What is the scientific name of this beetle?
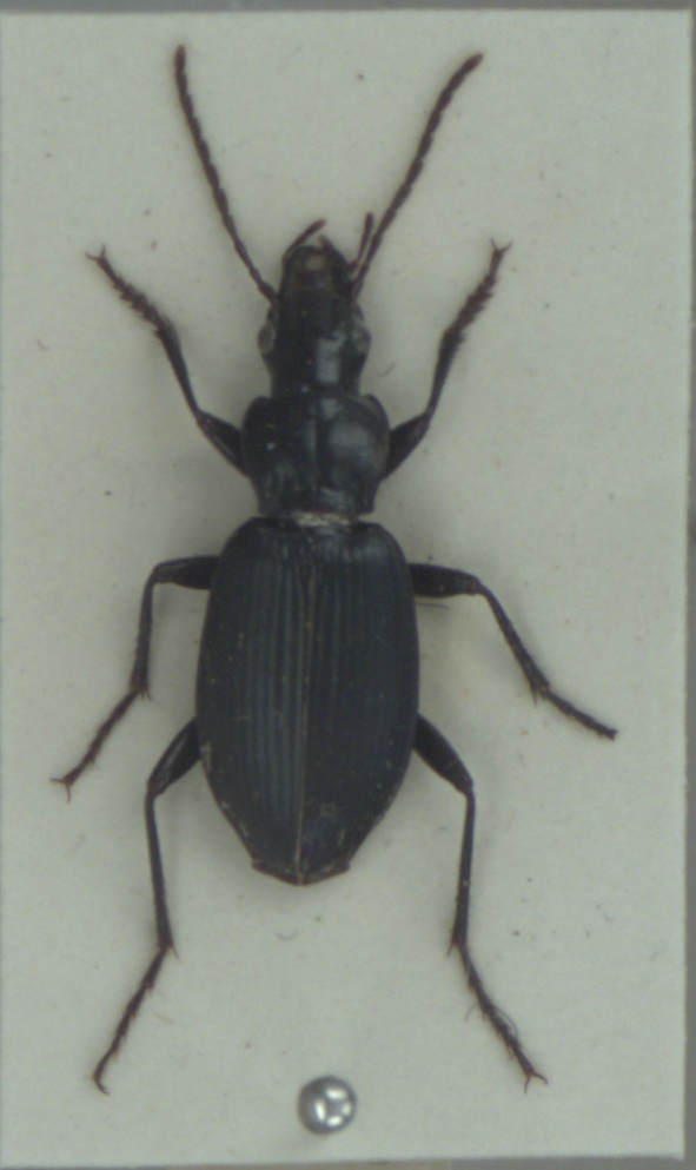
Laemostenus complanatus
